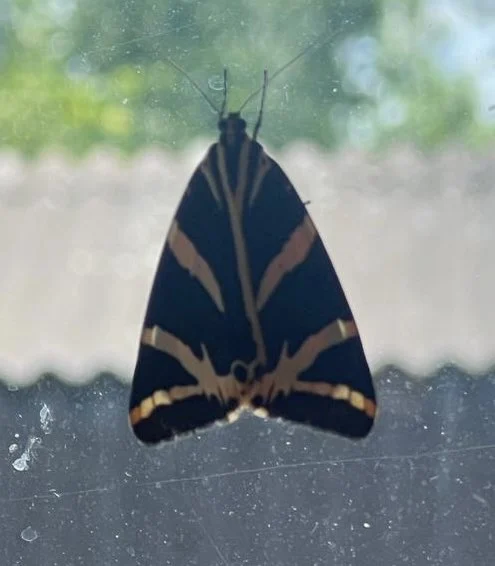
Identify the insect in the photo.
Euplagia quadripunctaria
